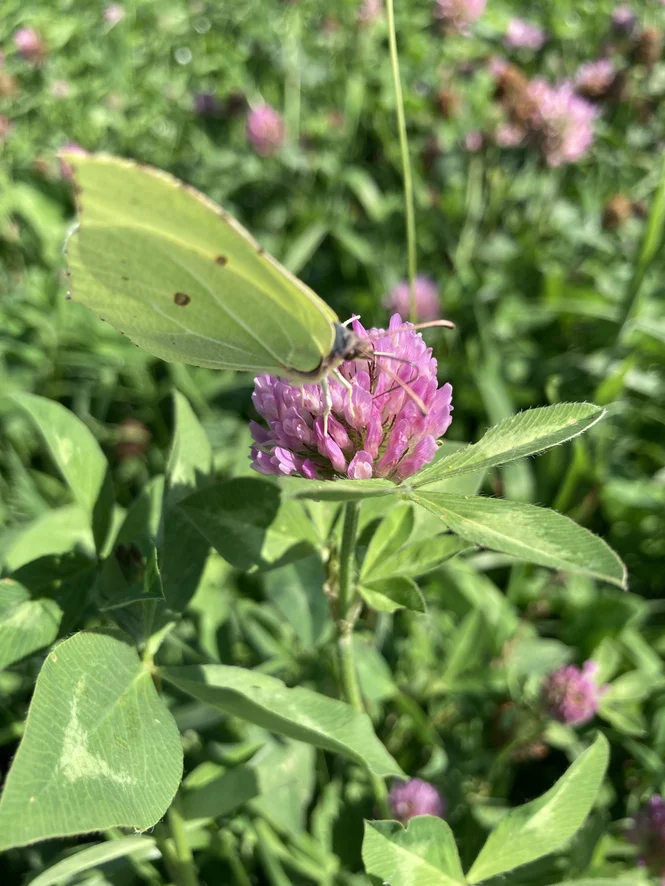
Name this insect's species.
Gonepteryx rhamni
